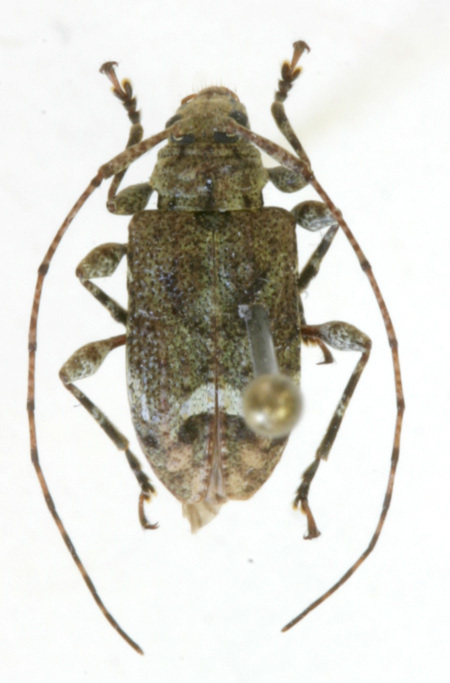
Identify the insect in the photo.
Leptostylopsis thomasi
